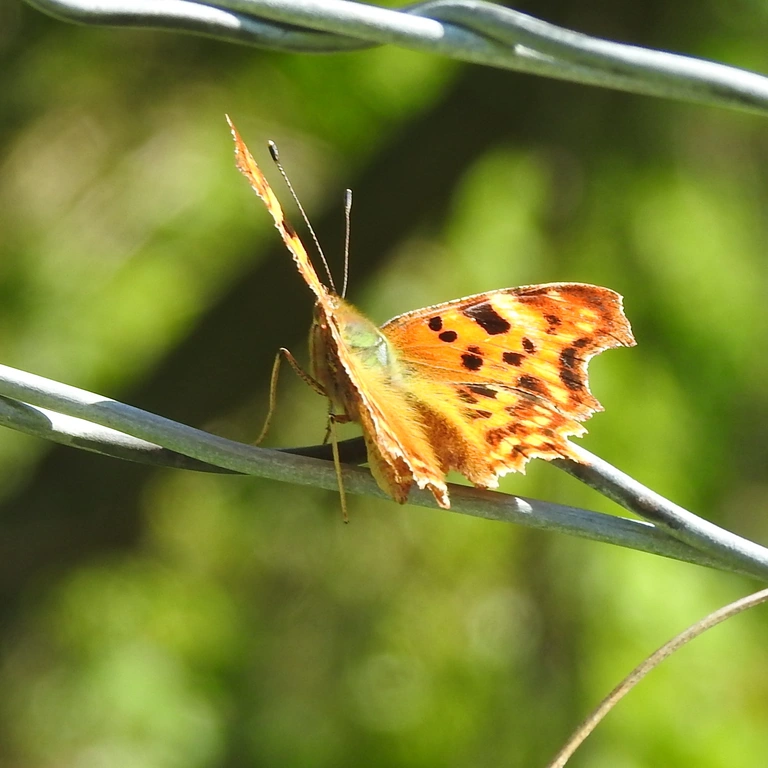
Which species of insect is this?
Polygonia c-album
